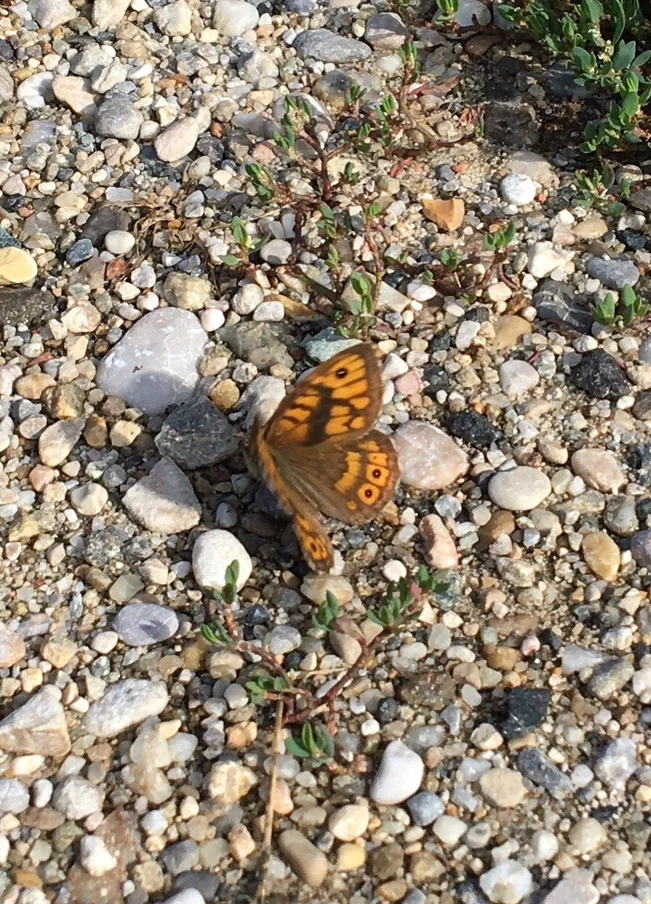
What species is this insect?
Lasiommata megera (also Pararge megera)
